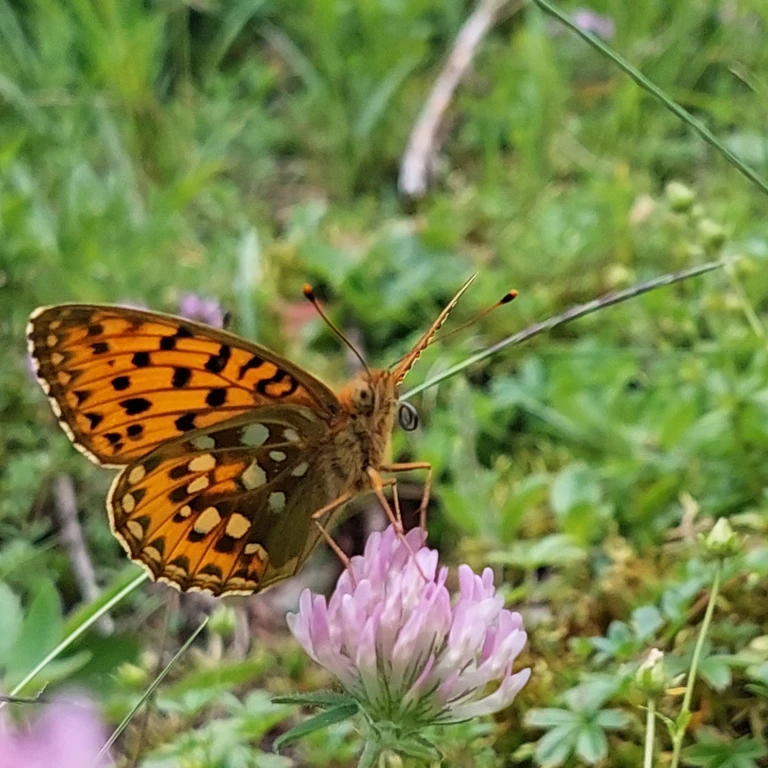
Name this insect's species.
Speyeria aglaja
